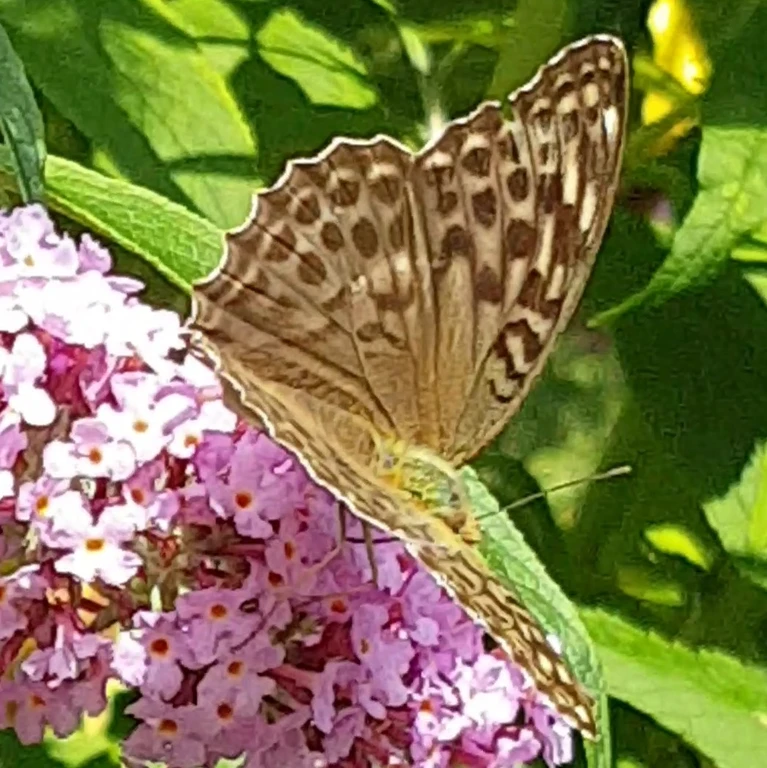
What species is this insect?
Argynnis paphia
